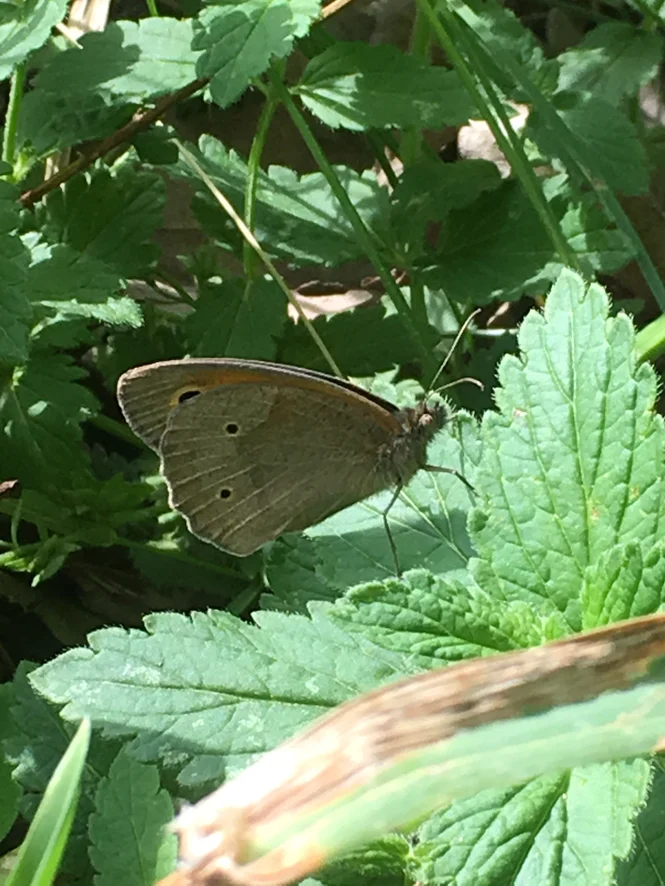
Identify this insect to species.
Maniola jurtina
